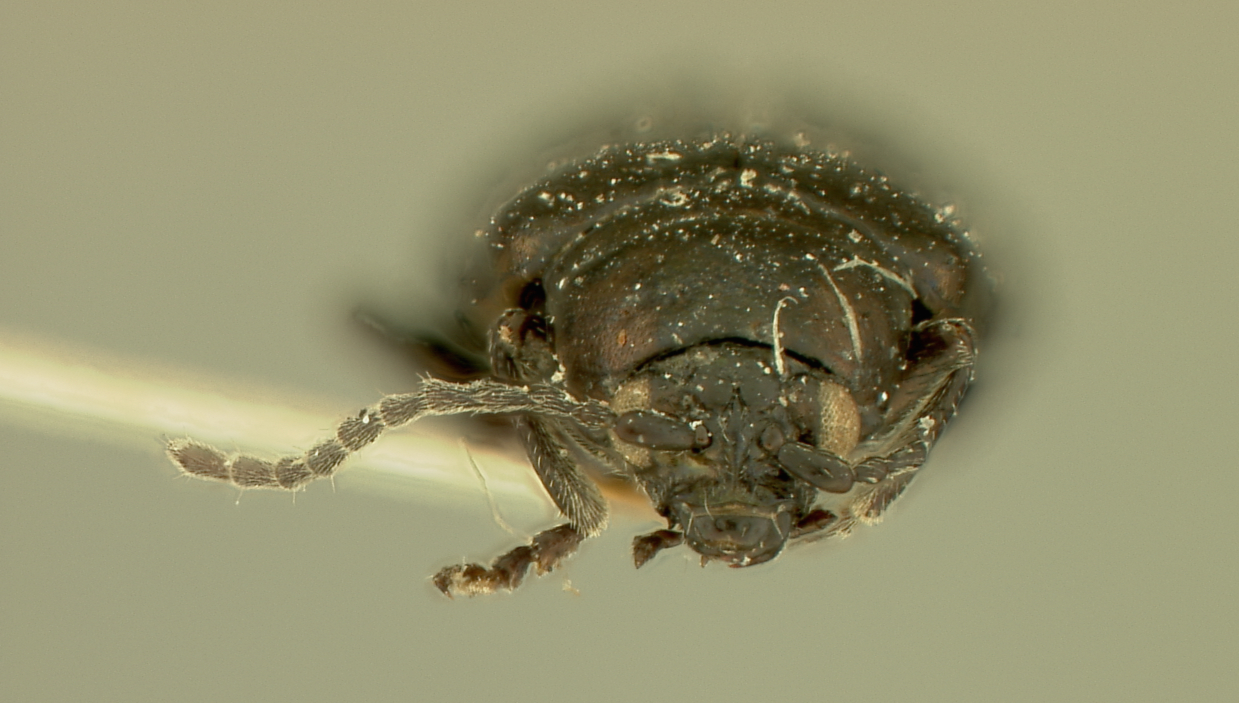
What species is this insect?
Altica evicta (also Haltica evicta)
